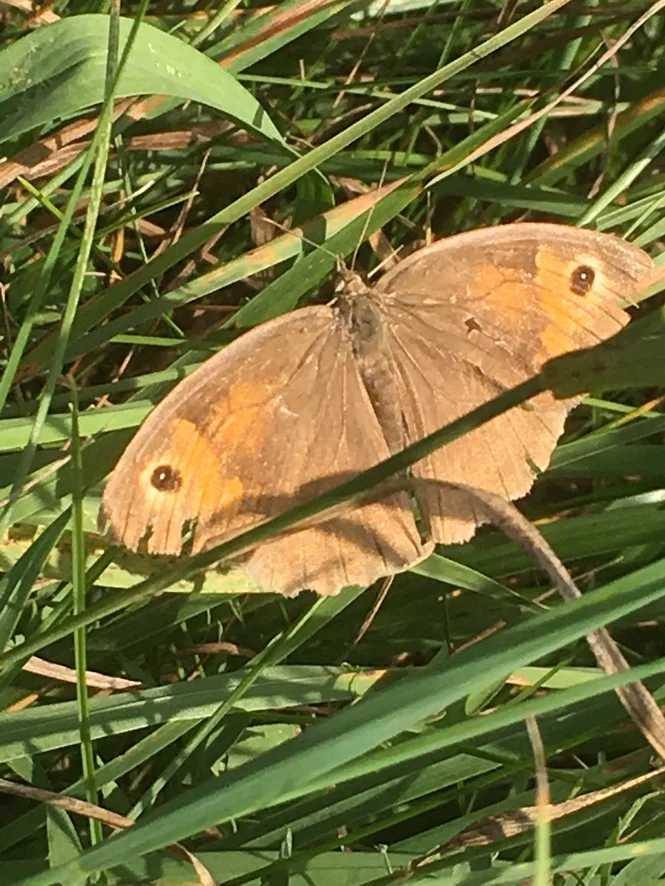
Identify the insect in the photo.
Maniola jurtina
